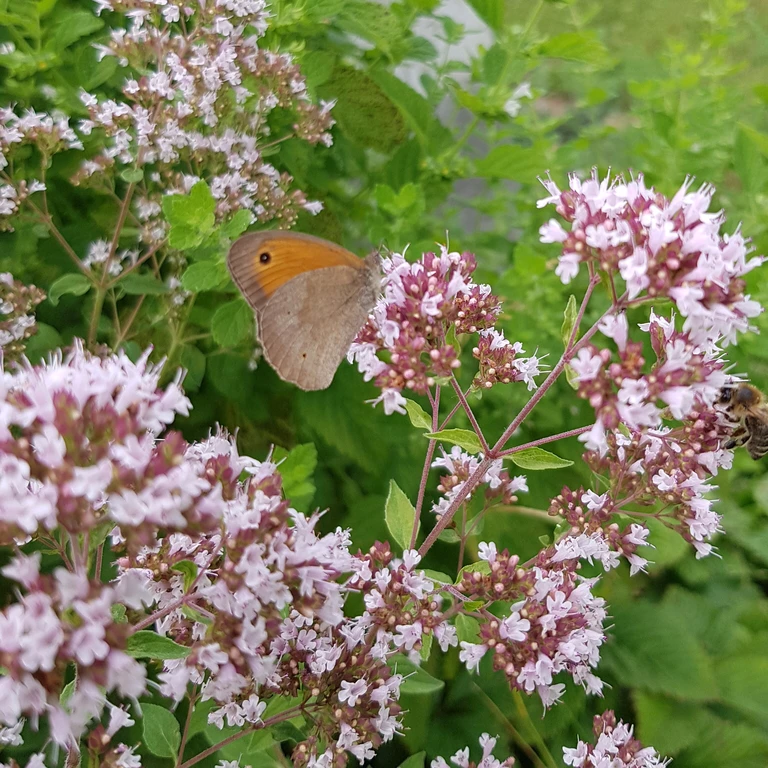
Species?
Maniola jurtina
